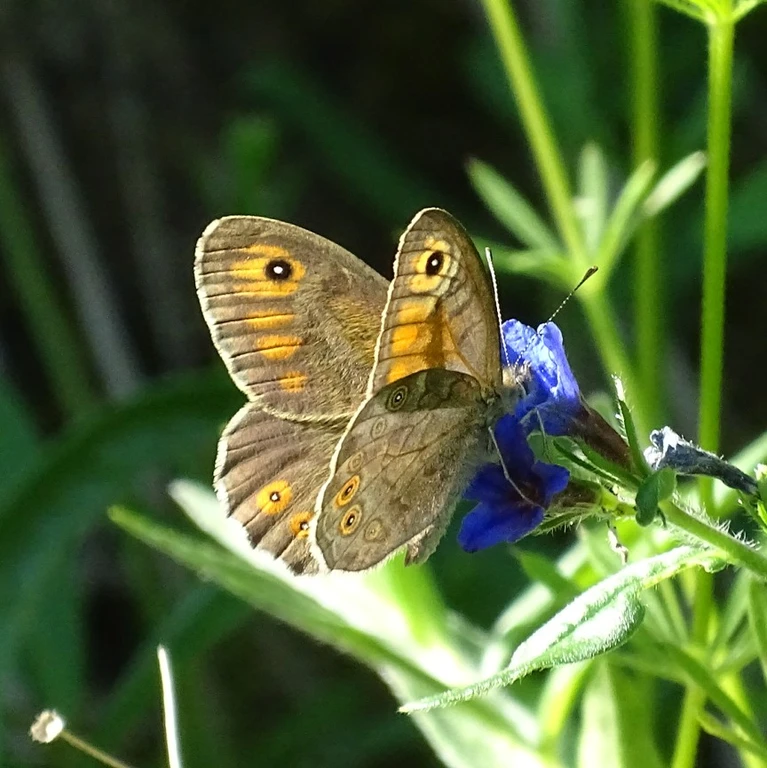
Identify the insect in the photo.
Lasiommata maera (also Pararge maera)
